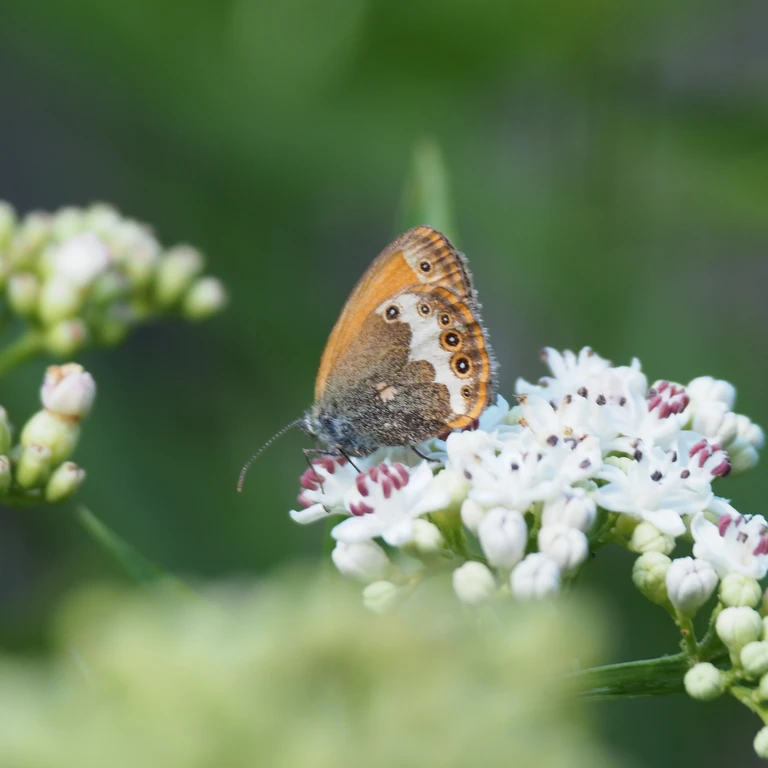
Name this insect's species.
Coenonympha arcania
